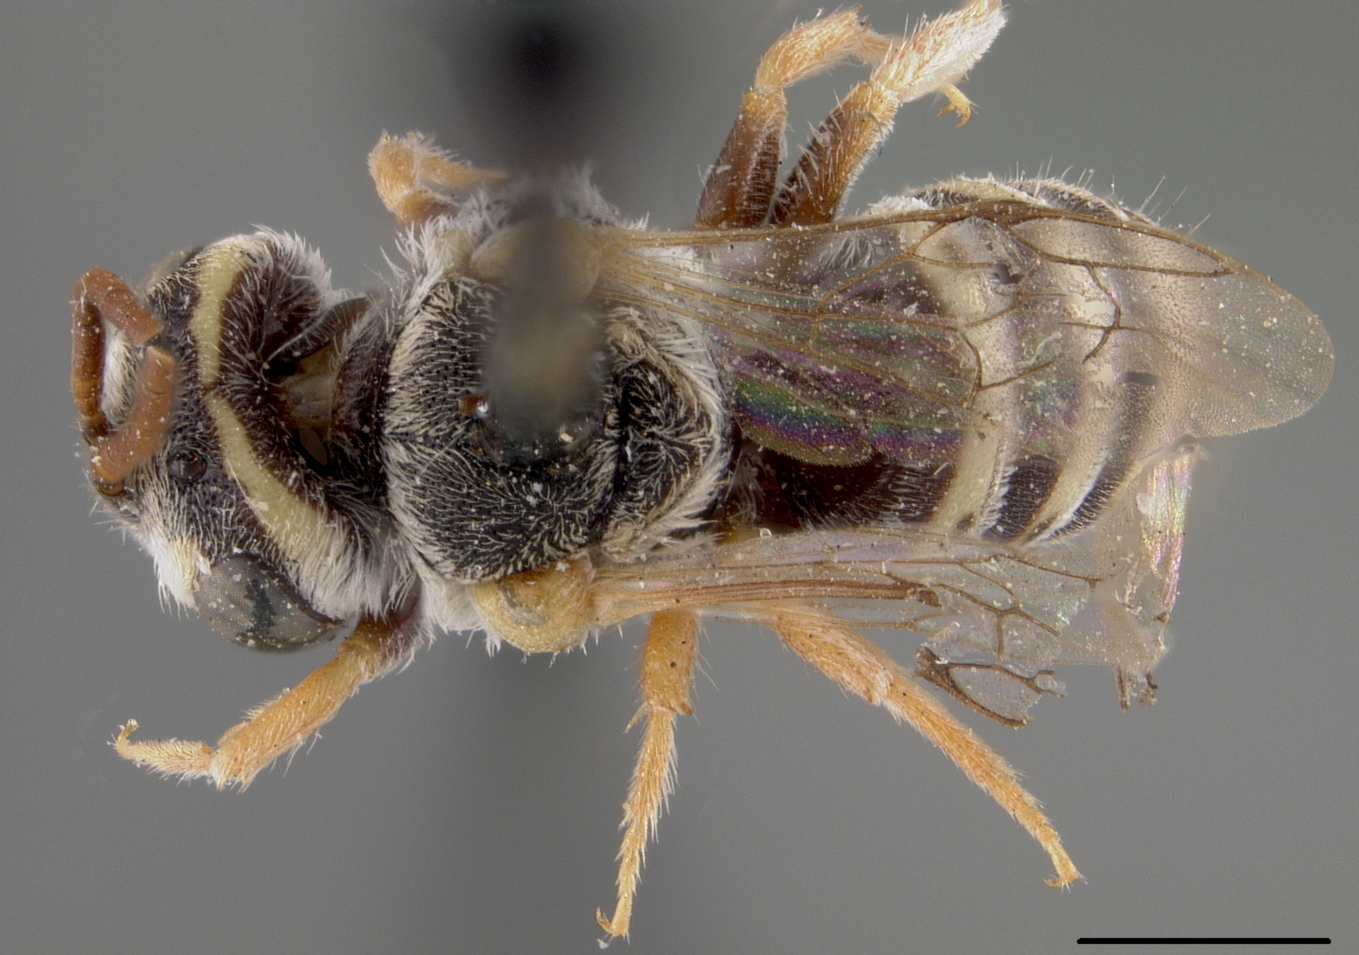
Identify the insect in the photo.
Stelis elongativentris
